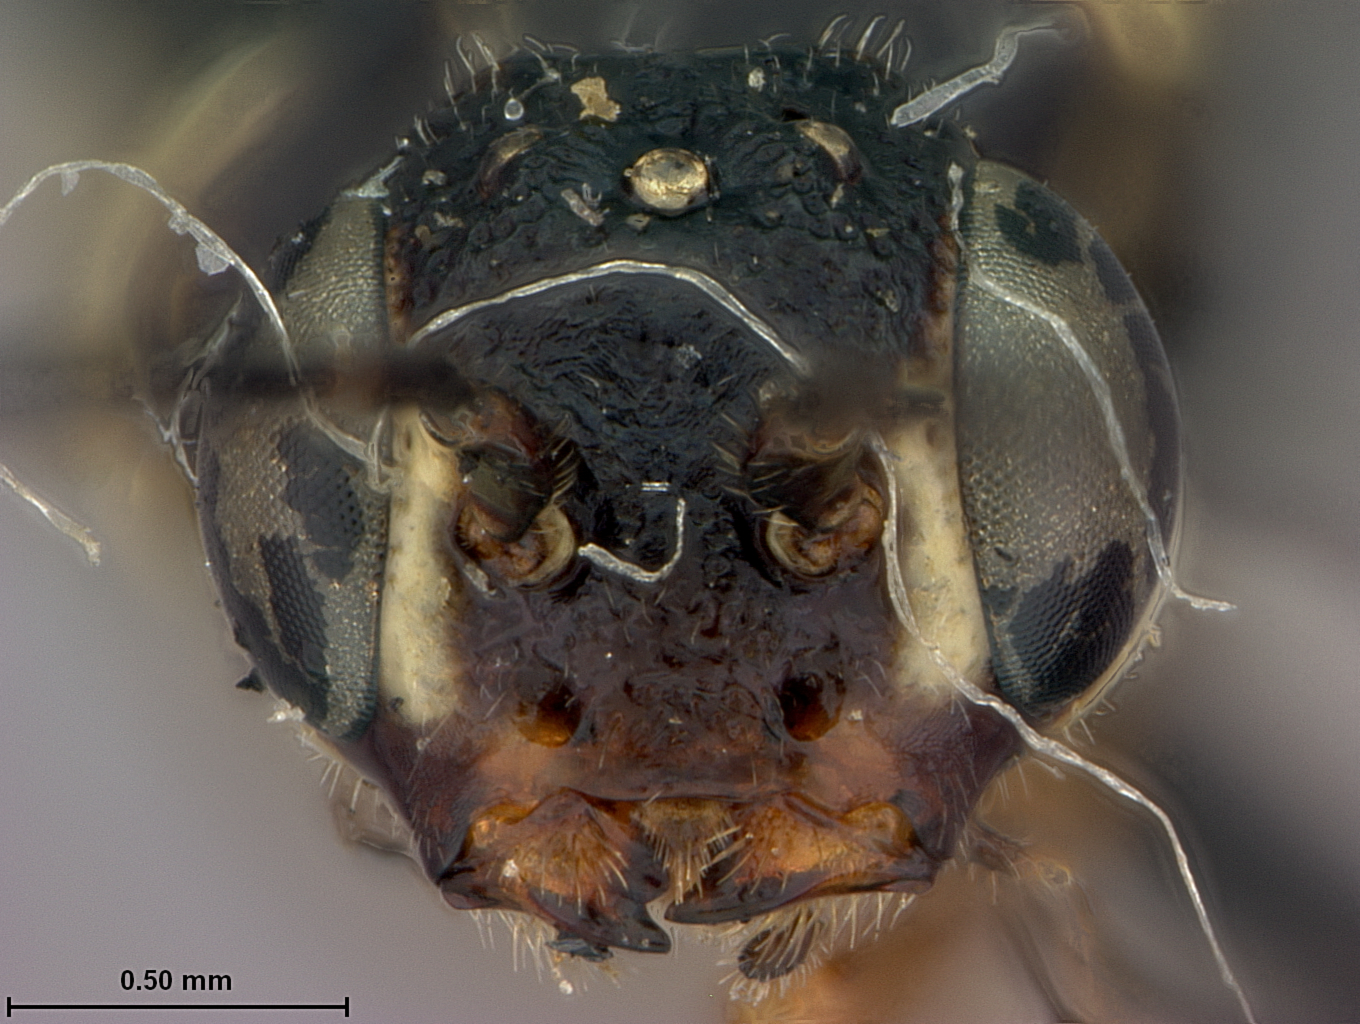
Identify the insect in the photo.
Syntexis libocedrii
